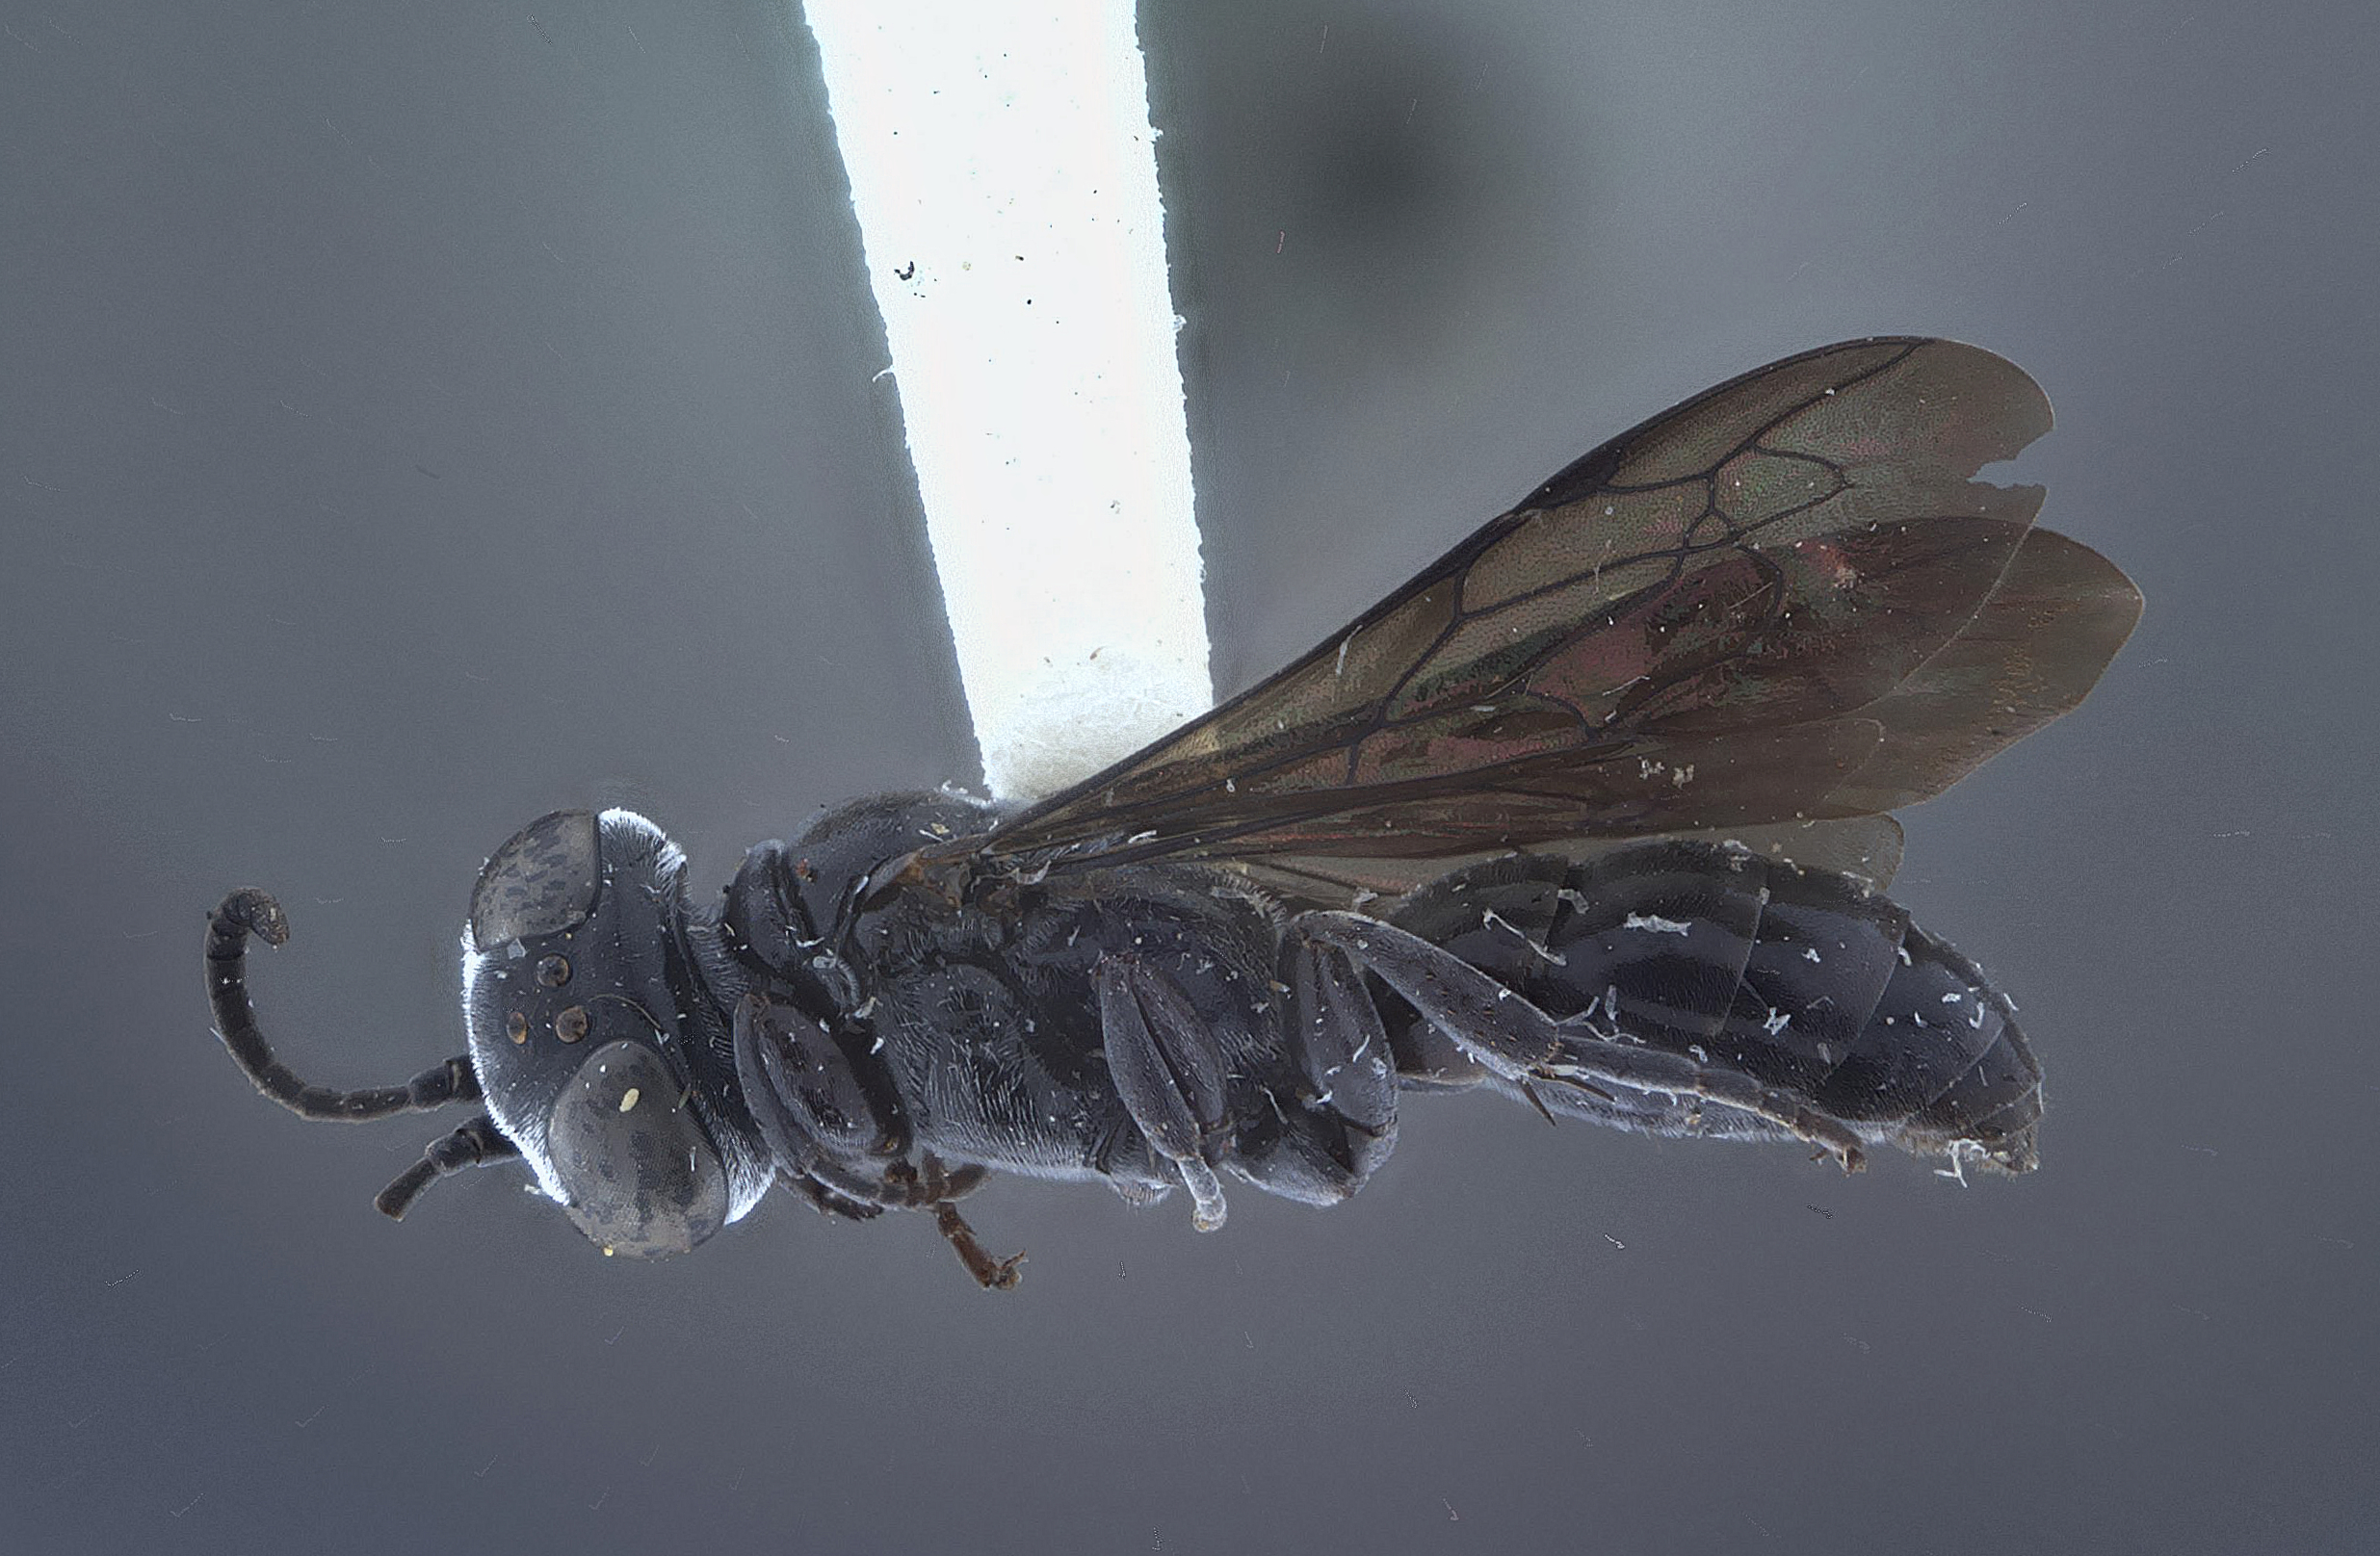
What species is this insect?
Pison oakleyi
